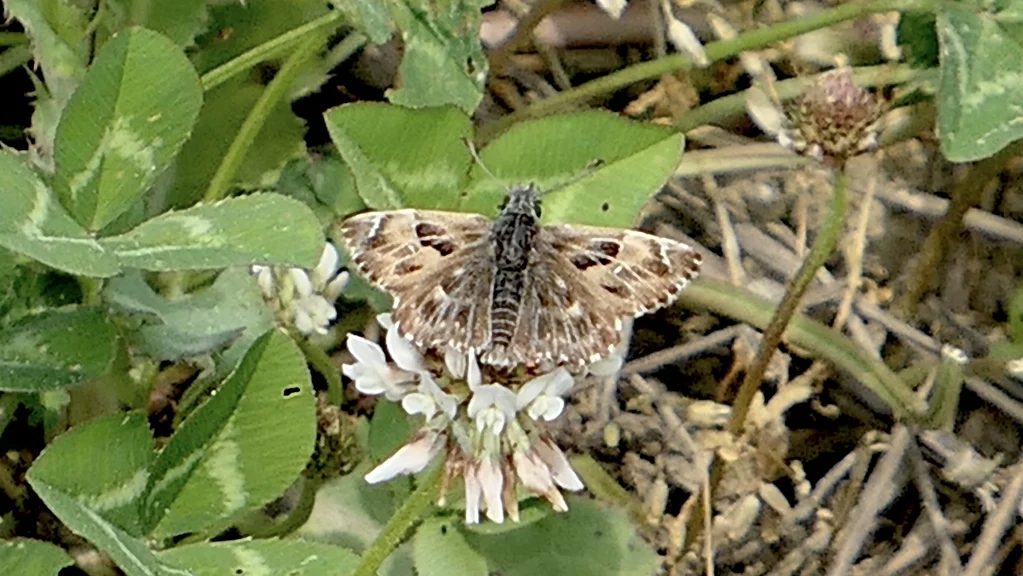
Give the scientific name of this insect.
Carcharodus alceae
